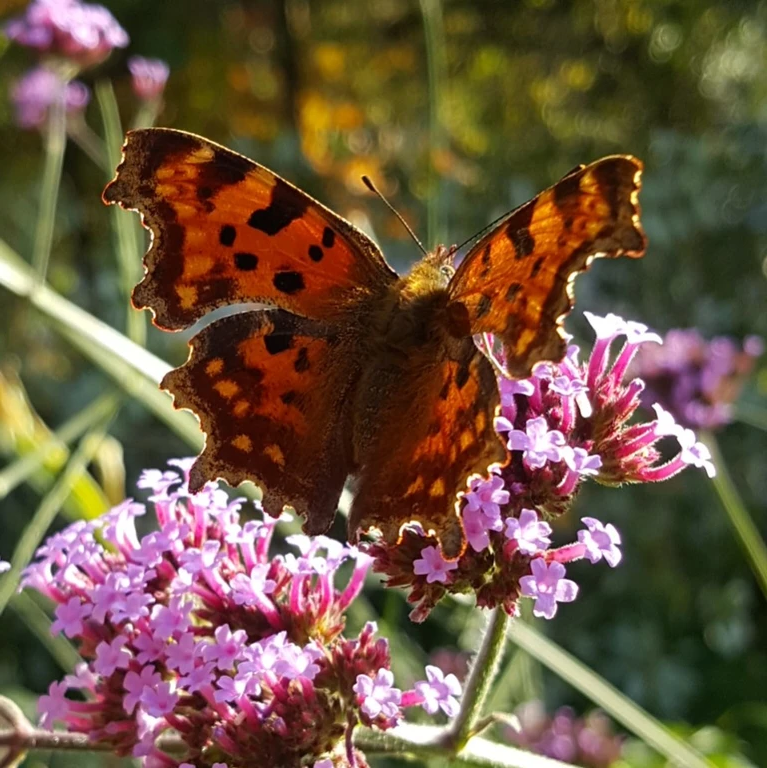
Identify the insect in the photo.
Polygonia c-album
